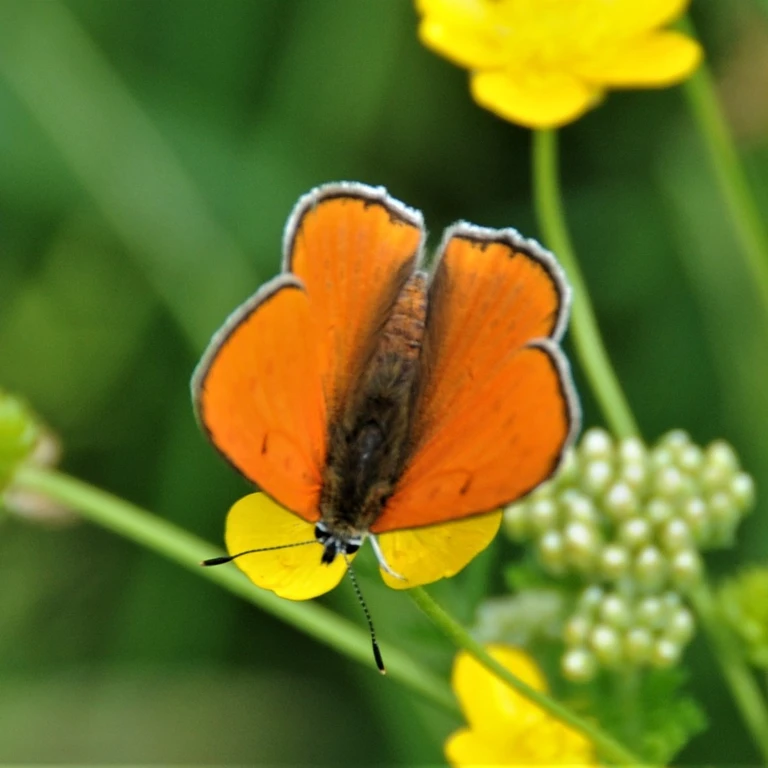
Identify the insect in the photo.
Lycaena dispar
